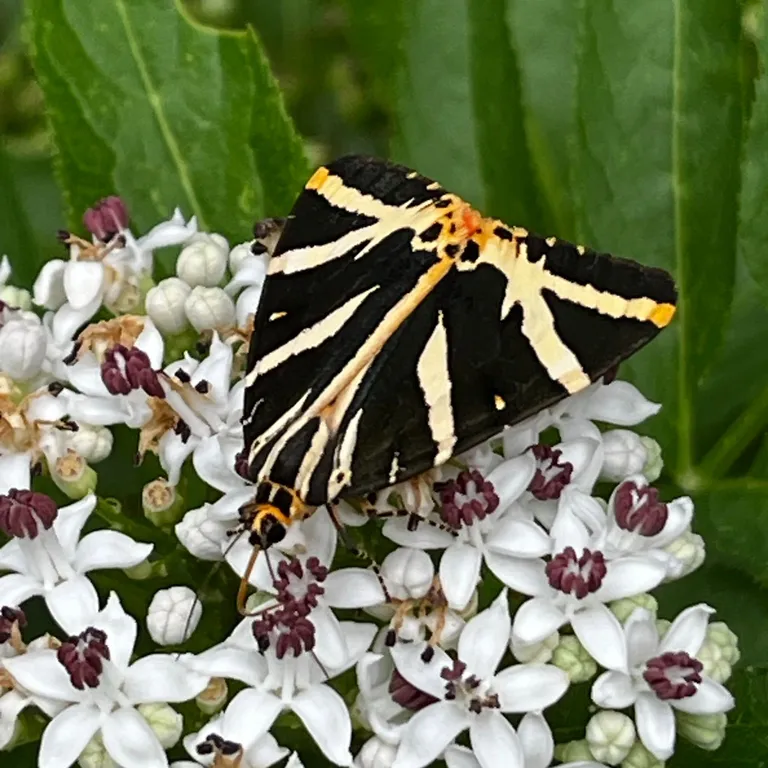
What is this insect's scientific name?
Euplagia quadripunctaria
